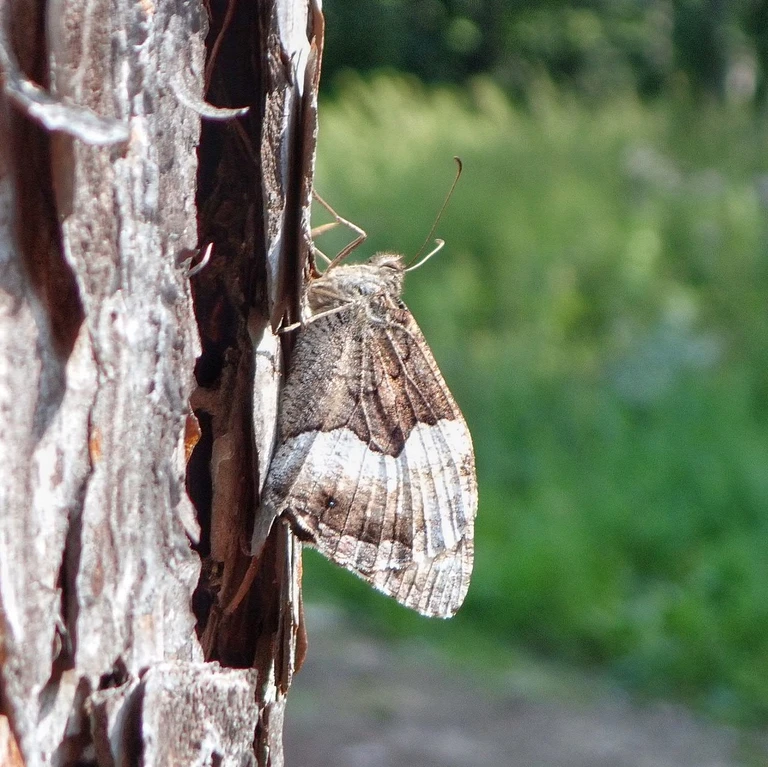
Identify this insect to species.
Hipparchia alcyone
